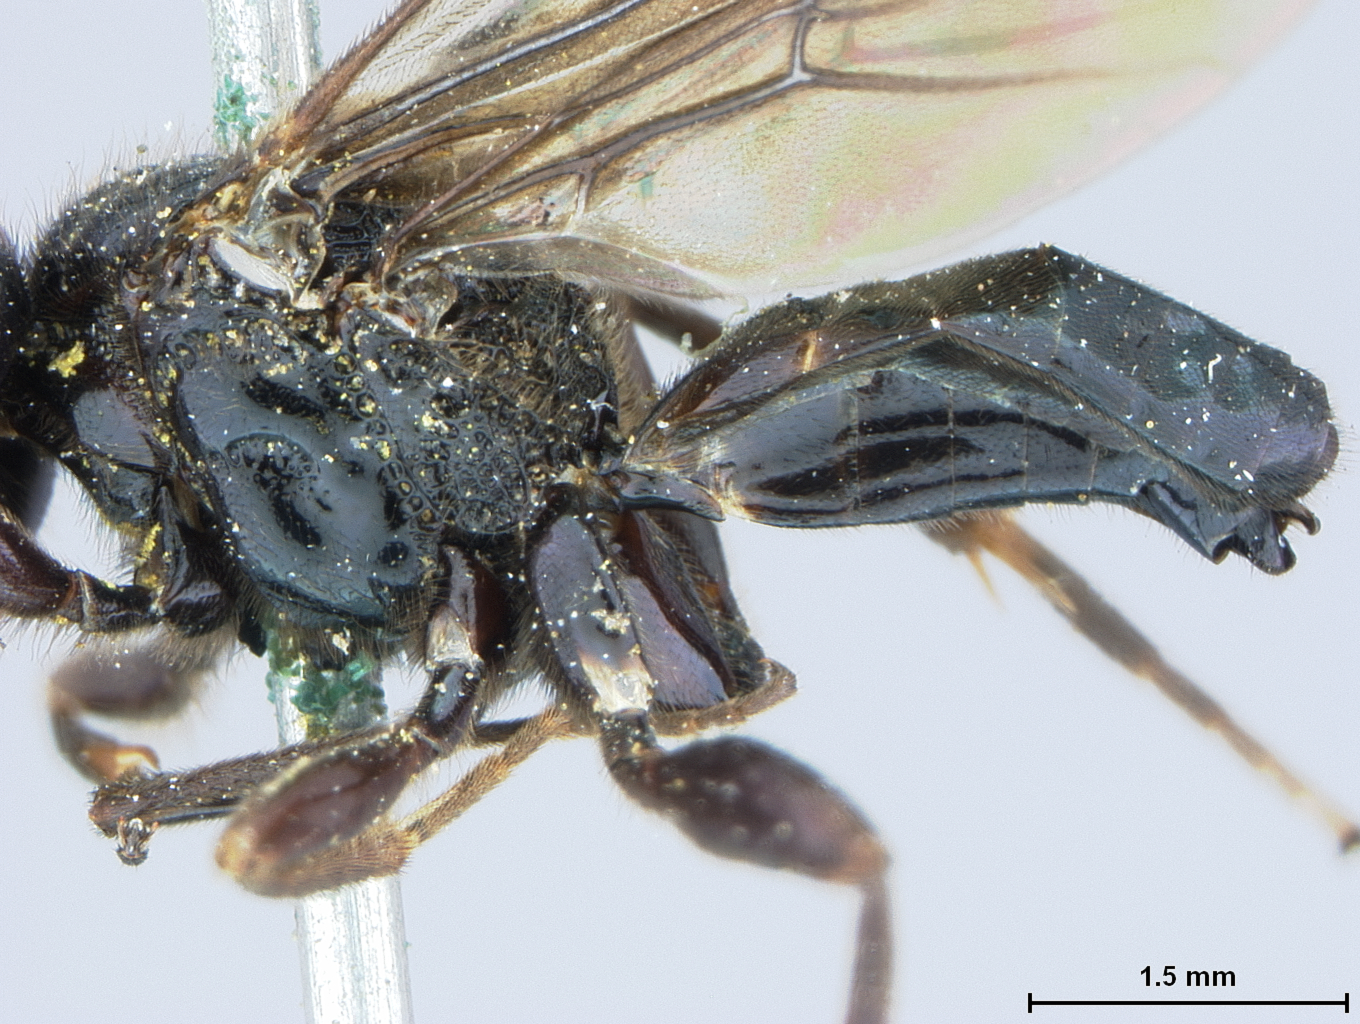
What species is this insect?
Toxoneura pluto
